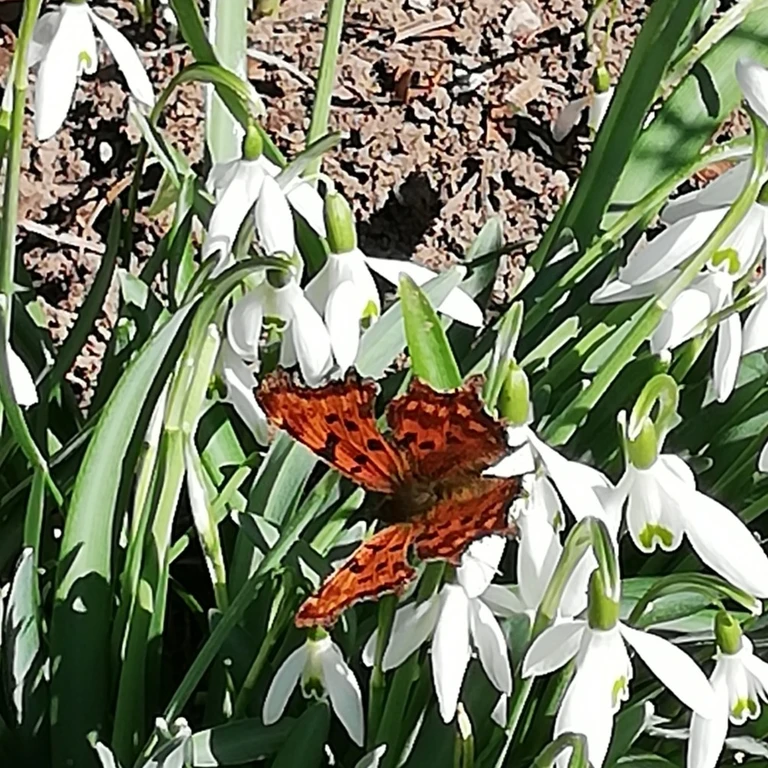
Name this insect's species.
Polygonia c-album
